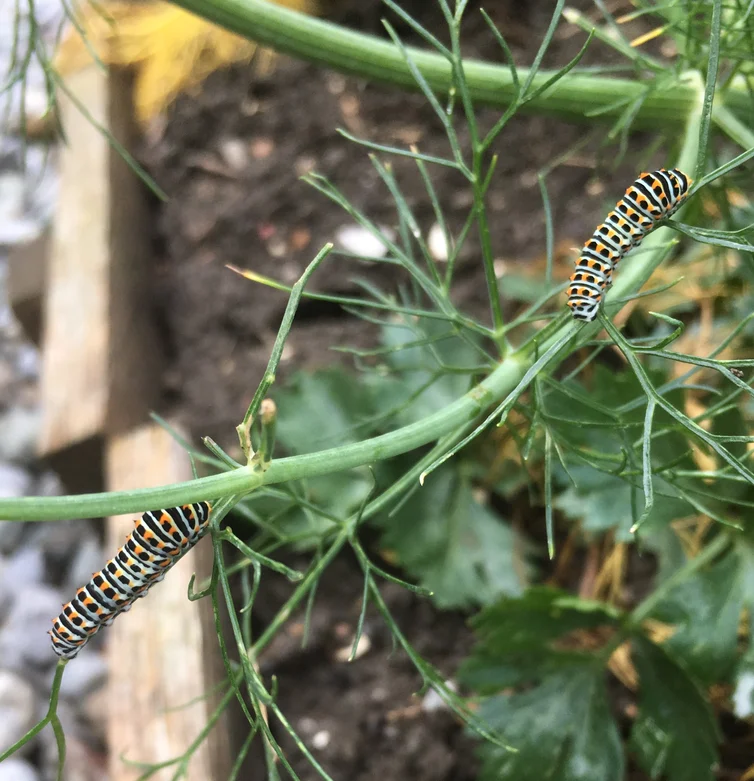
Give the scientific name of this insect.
Papilio machaon
